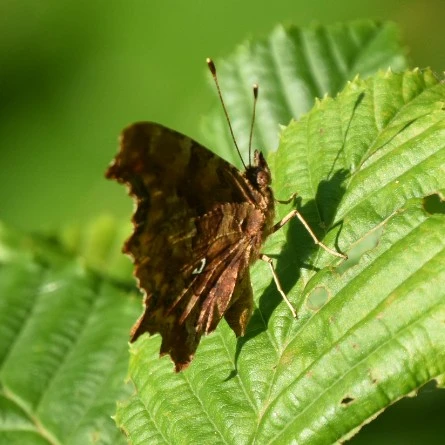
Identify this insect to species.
Polygonia c-album
